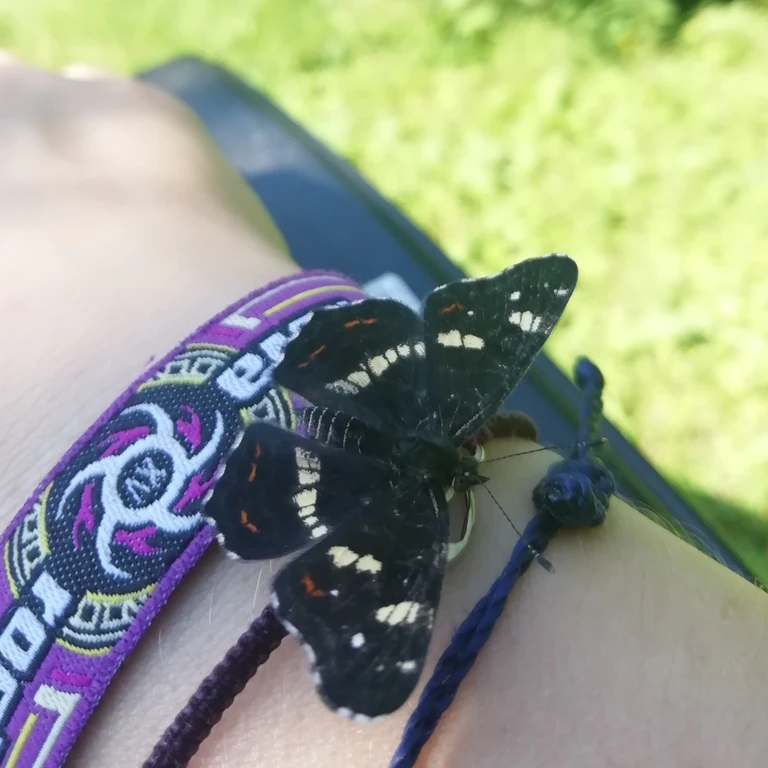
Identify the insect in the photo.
Araschnia levana
